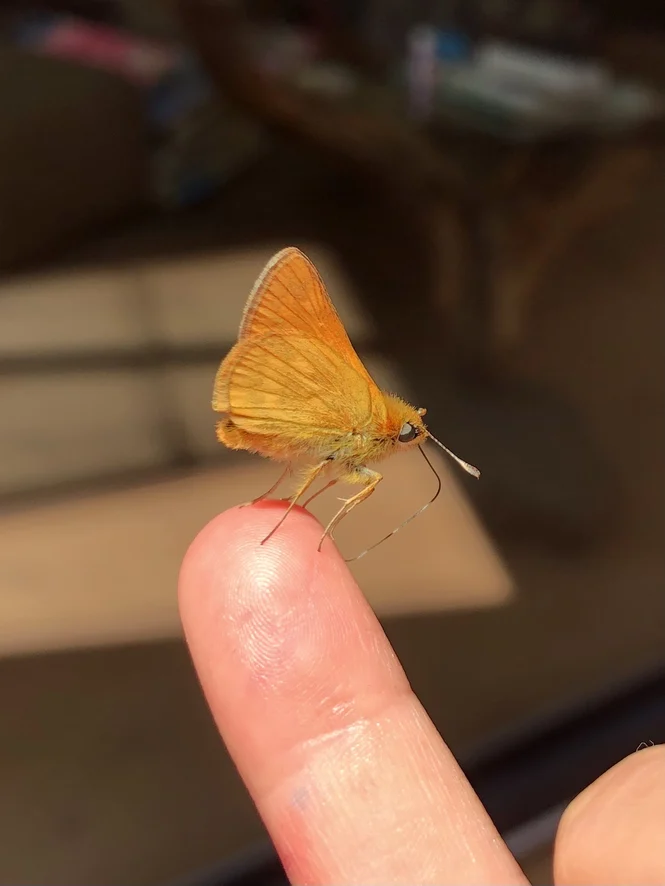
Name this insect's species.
Ochlodes sylvanus (also Ochlodes venata)
